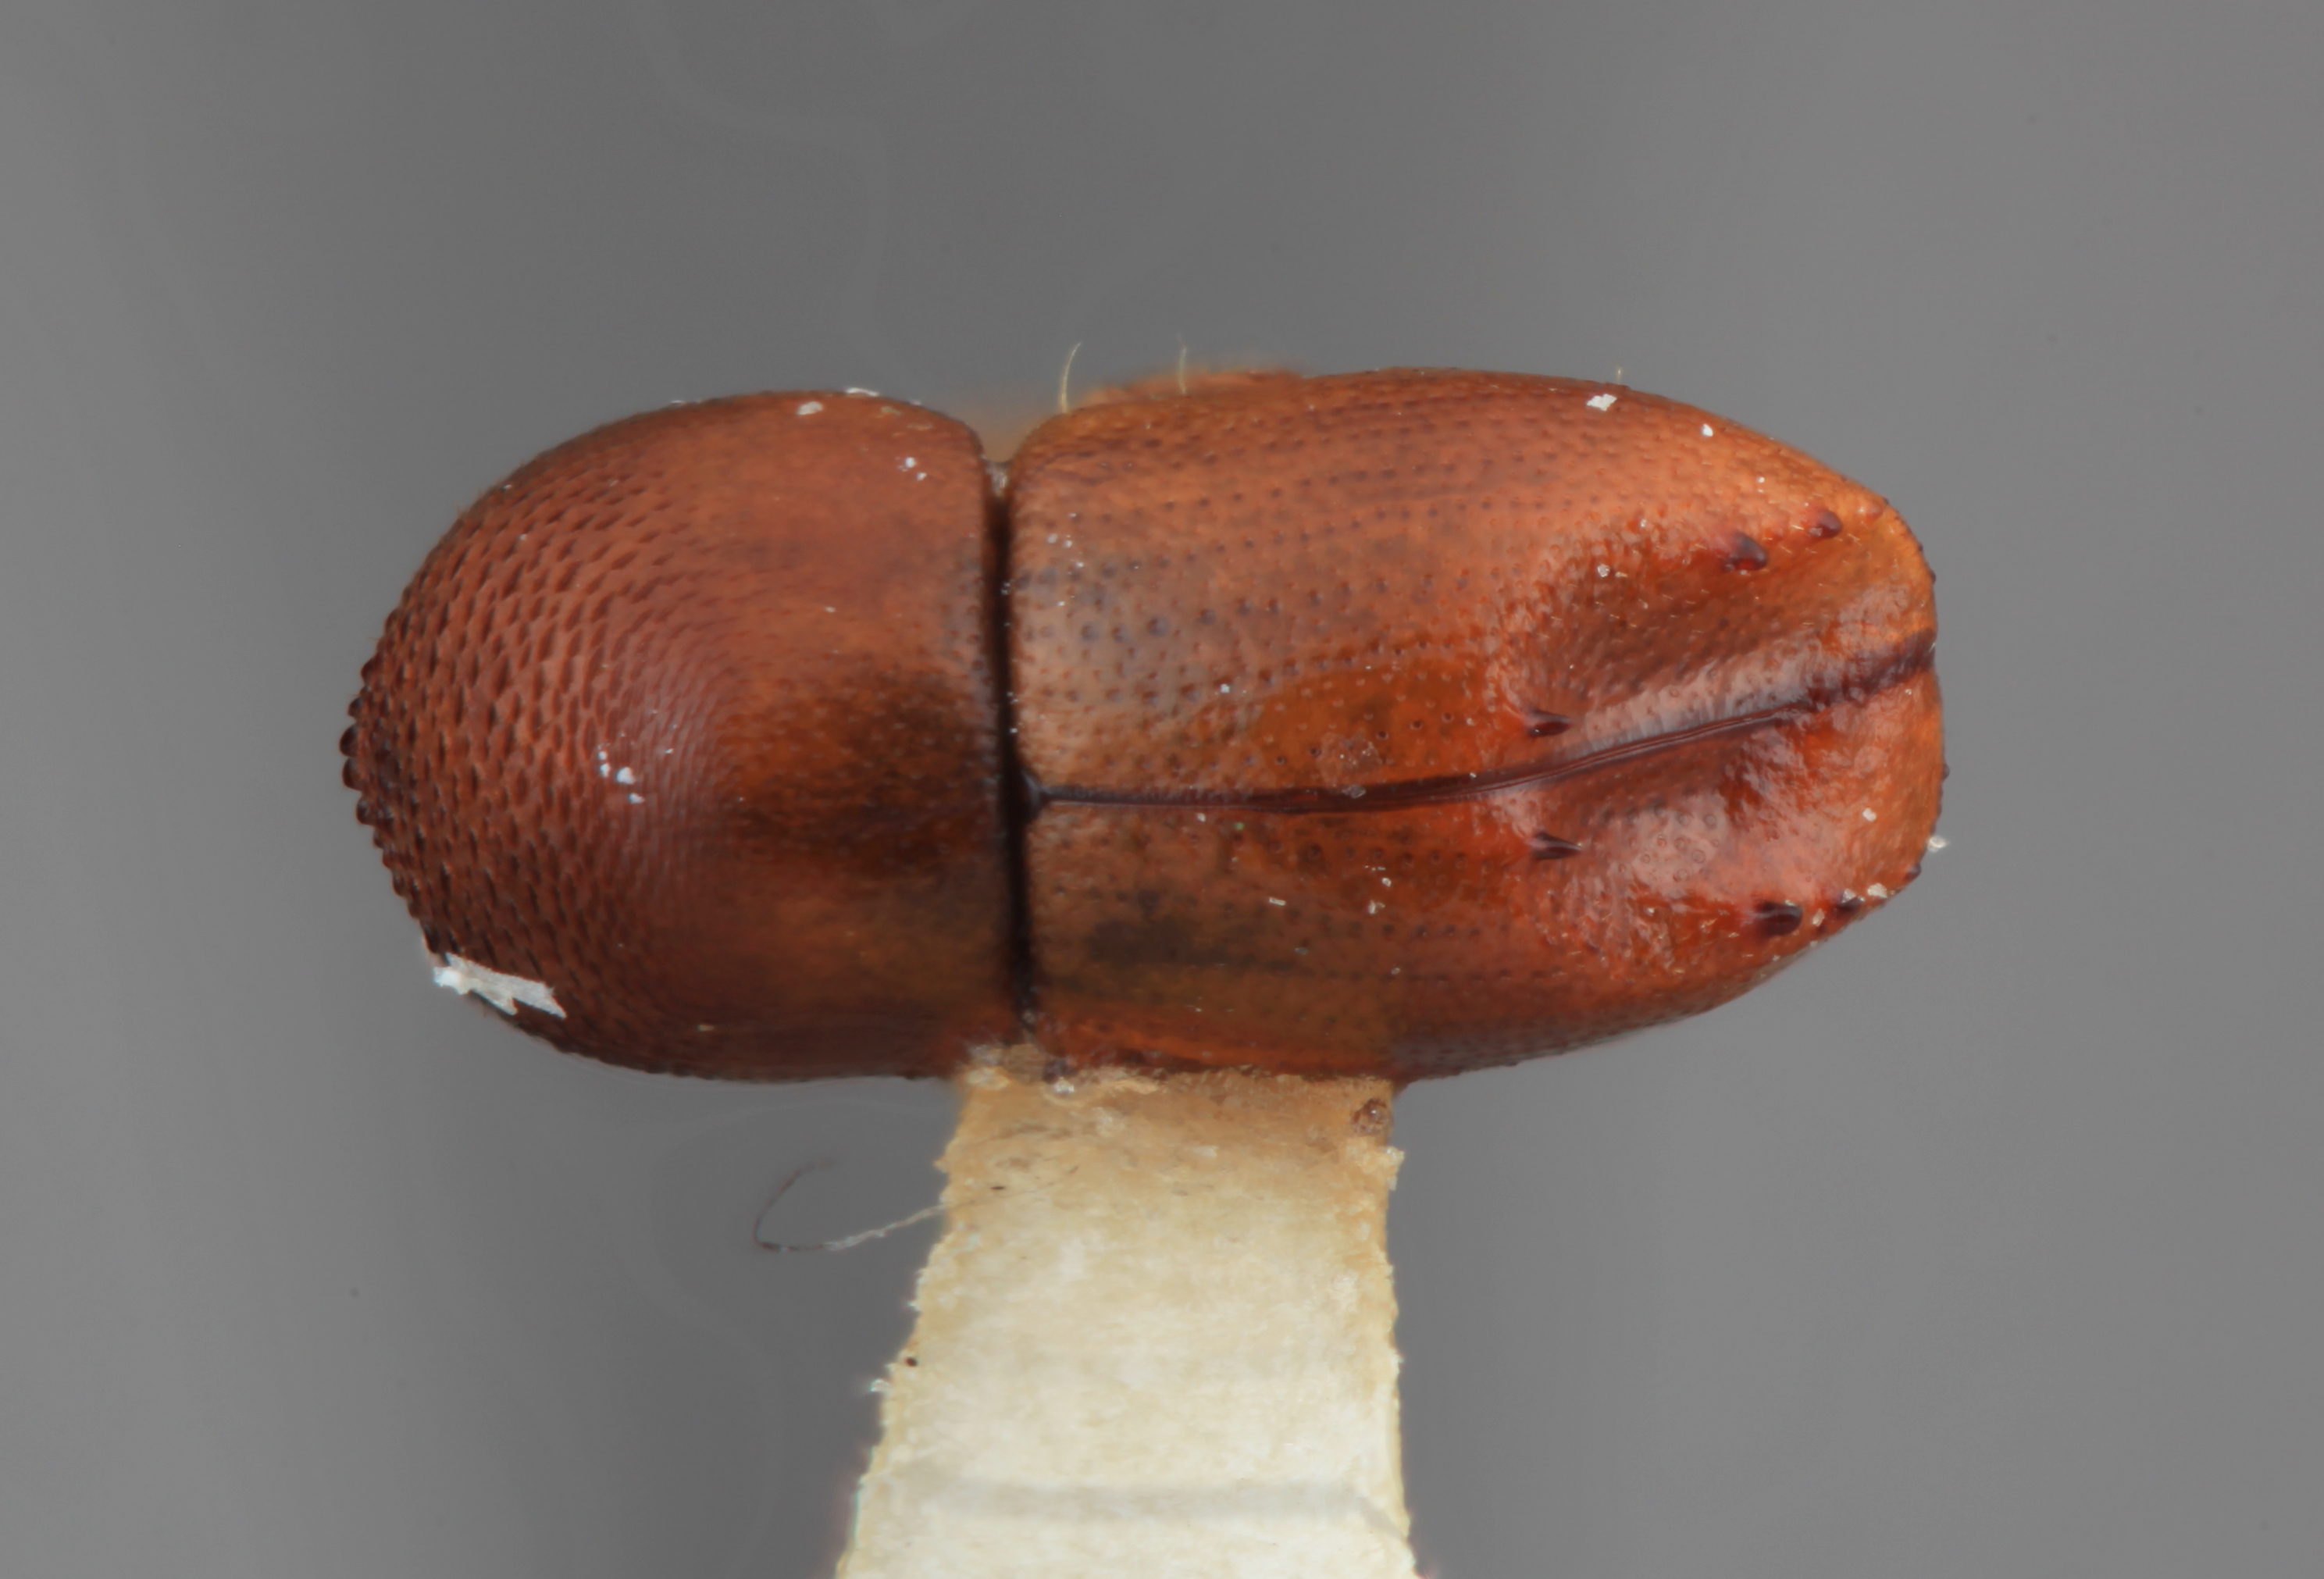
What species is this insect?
Taurodemus colombianus
